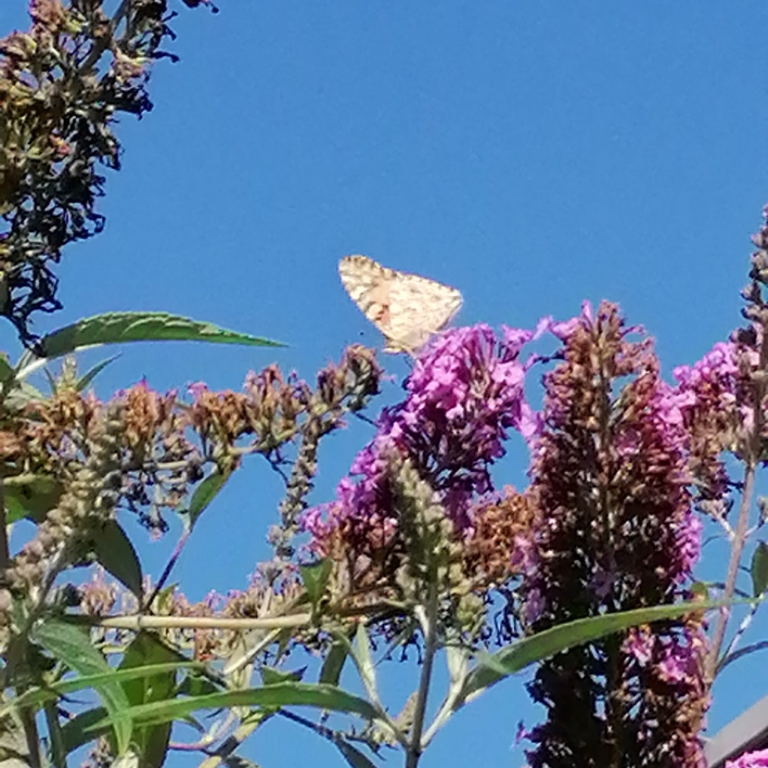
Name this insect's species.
Vanessa cardui
